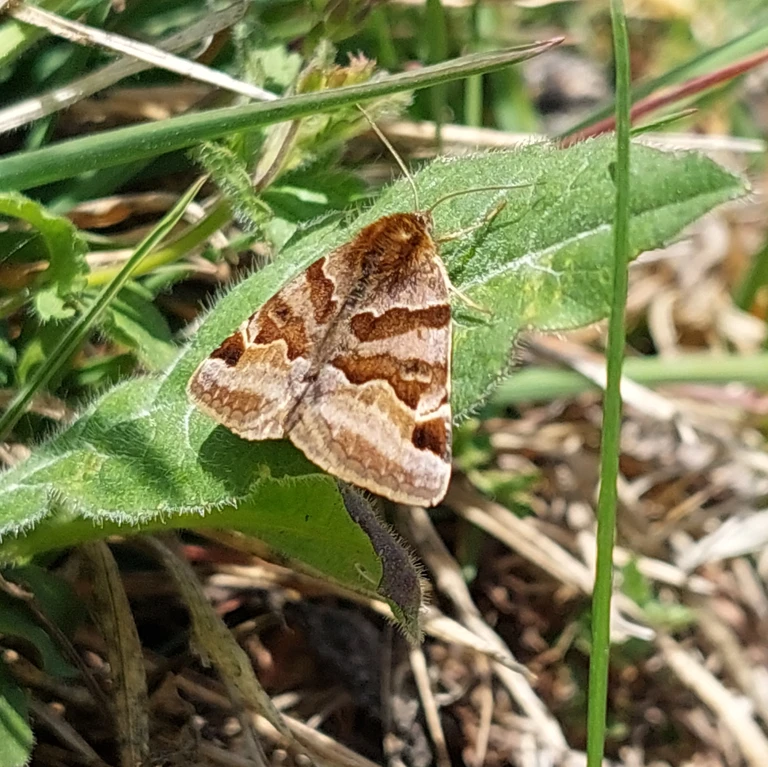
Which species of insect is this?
Euclidia glyphica
